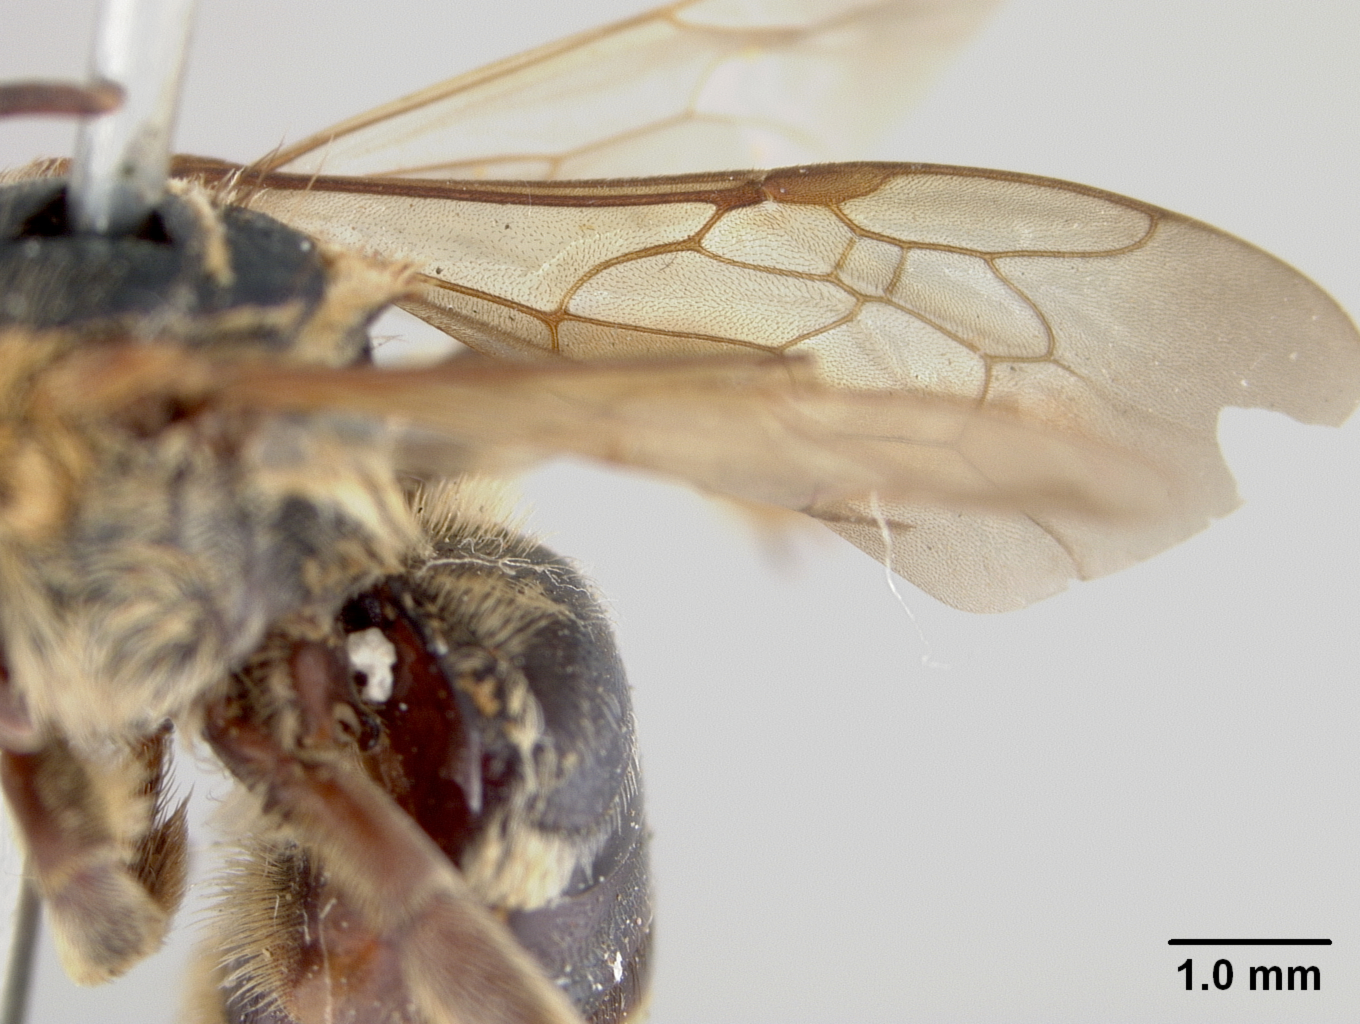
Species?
Nomia rhododonta
